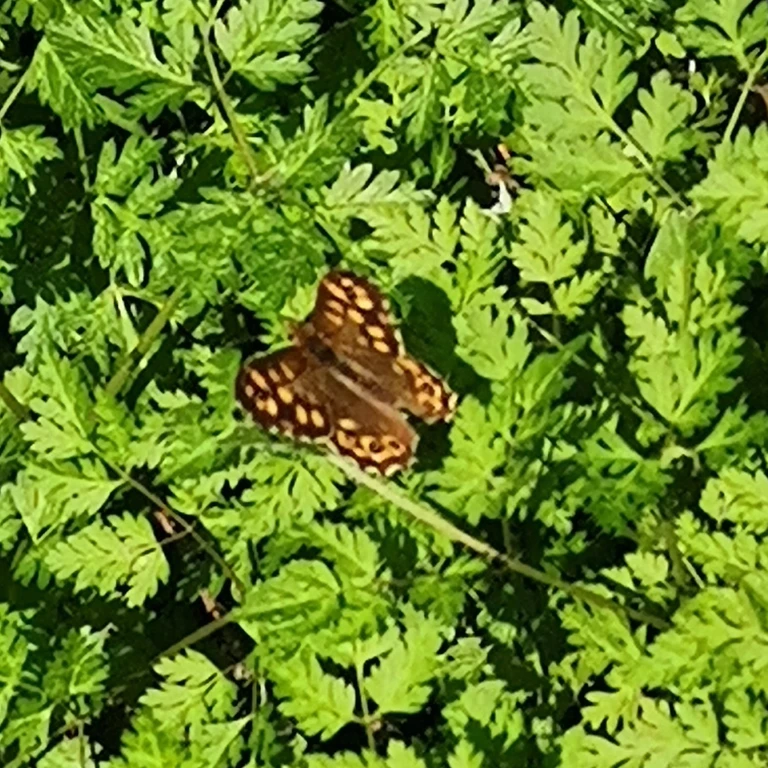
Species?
Pararge aegeria
